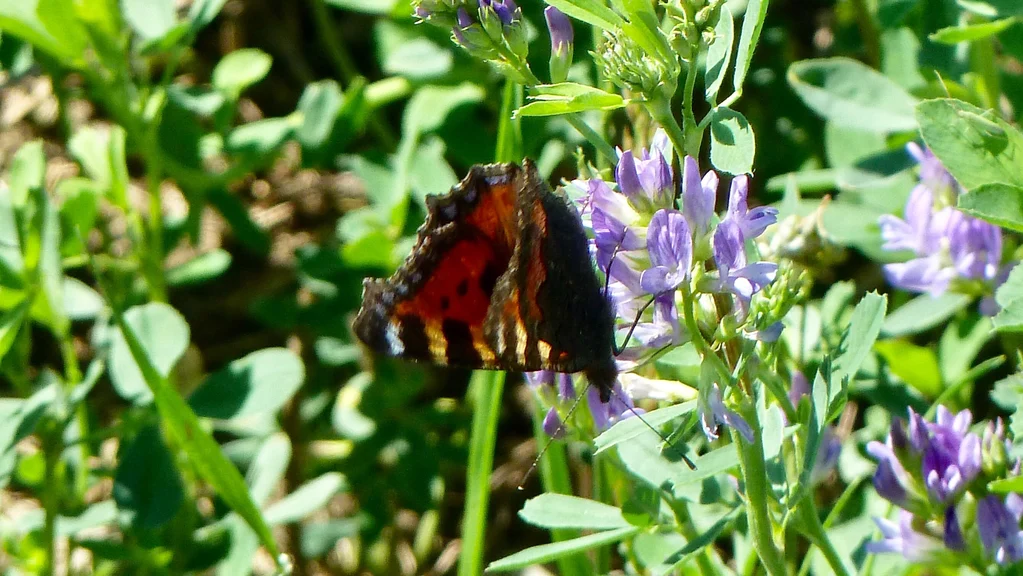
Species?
Aglais urticae
